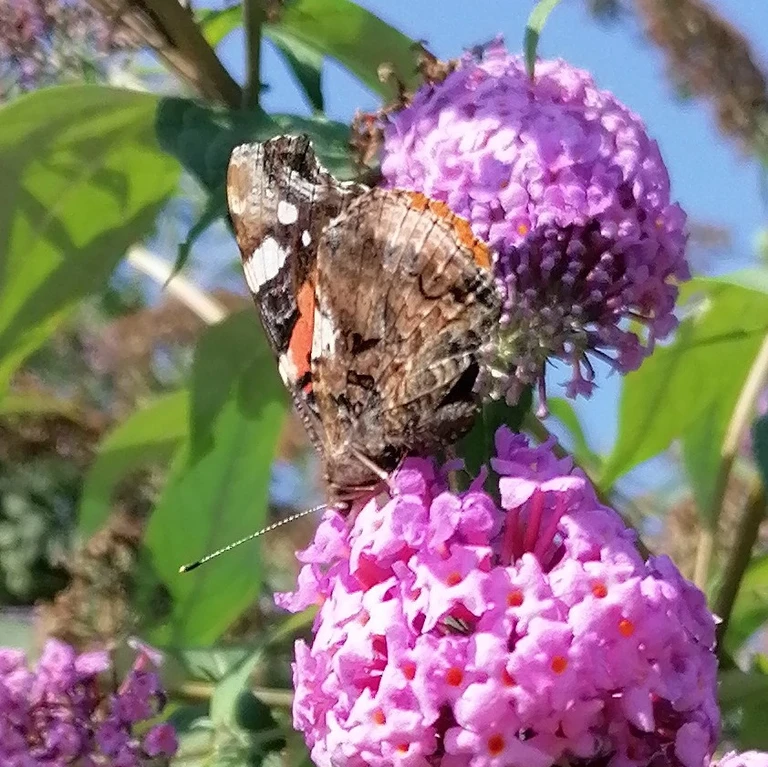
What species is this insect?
Vanessa atalanta
